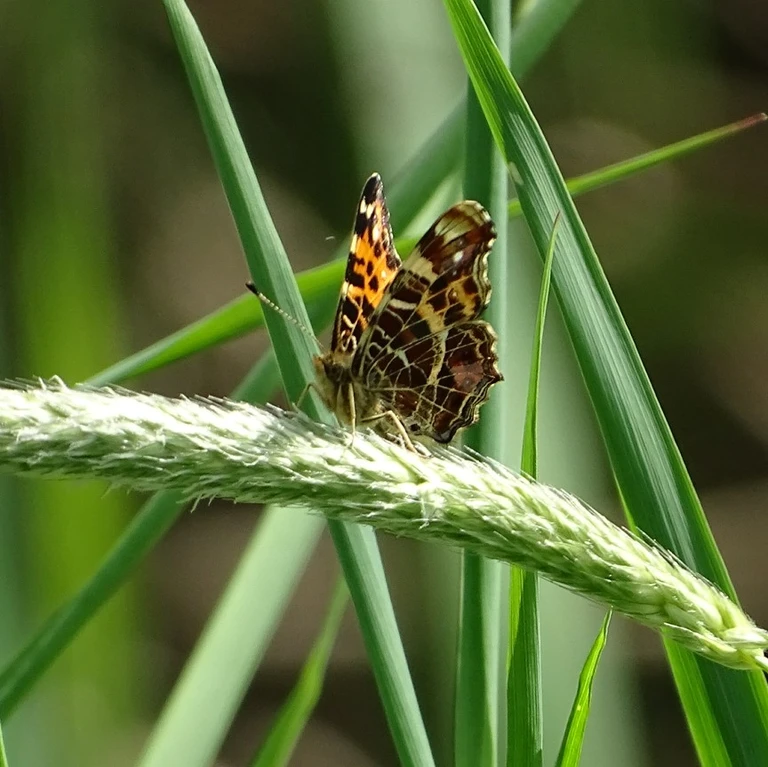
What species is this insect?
Araschnia levana
